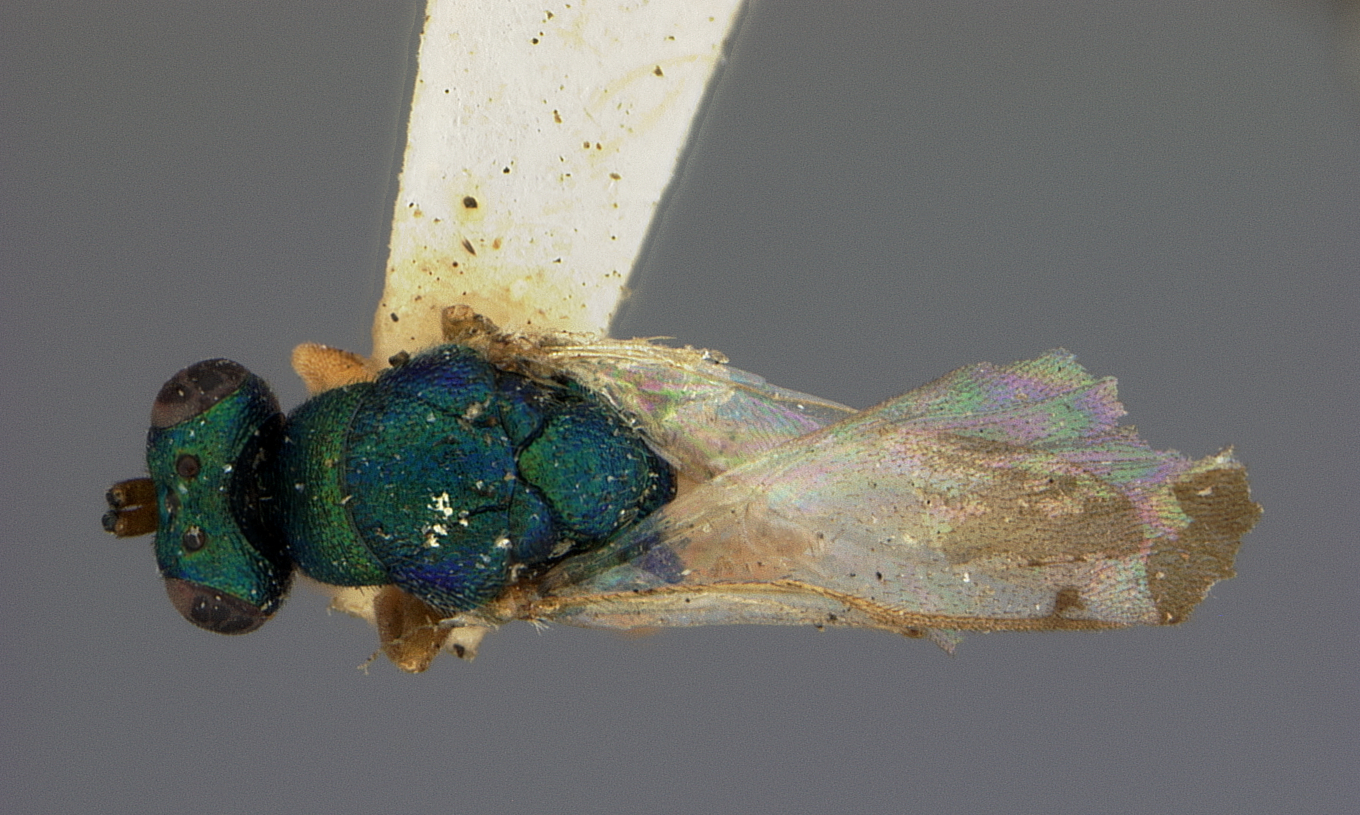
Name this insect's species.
Callimome virentis
